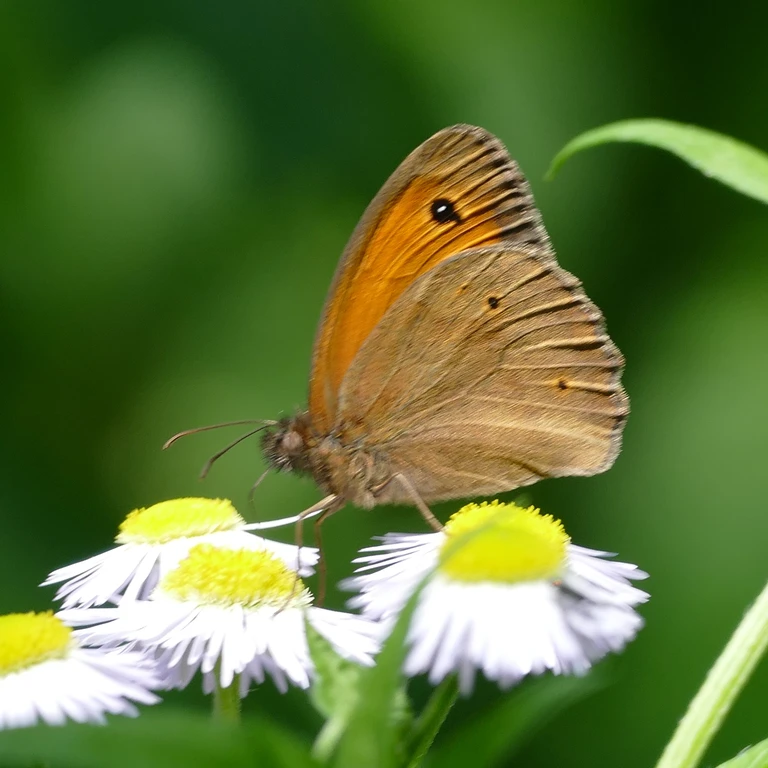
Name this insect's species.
Maniola jurtina
